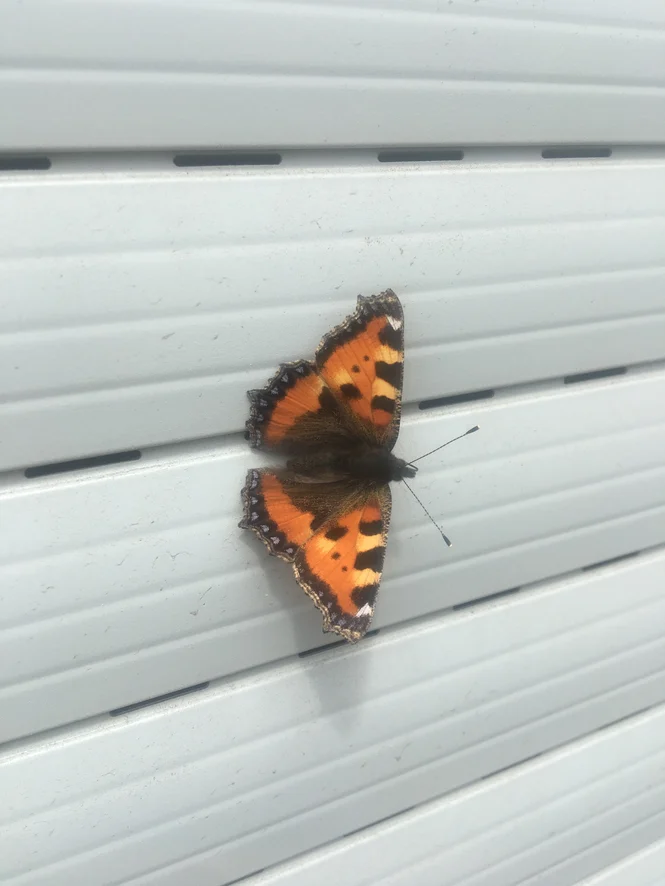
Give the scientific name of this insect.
Aglais urticae
